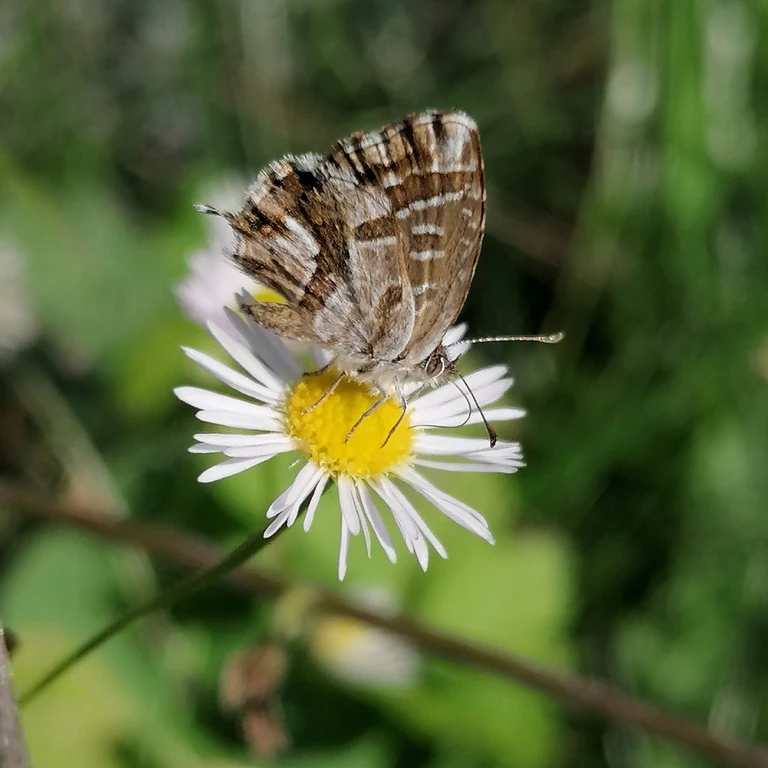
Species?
Cacyreus marshalli
